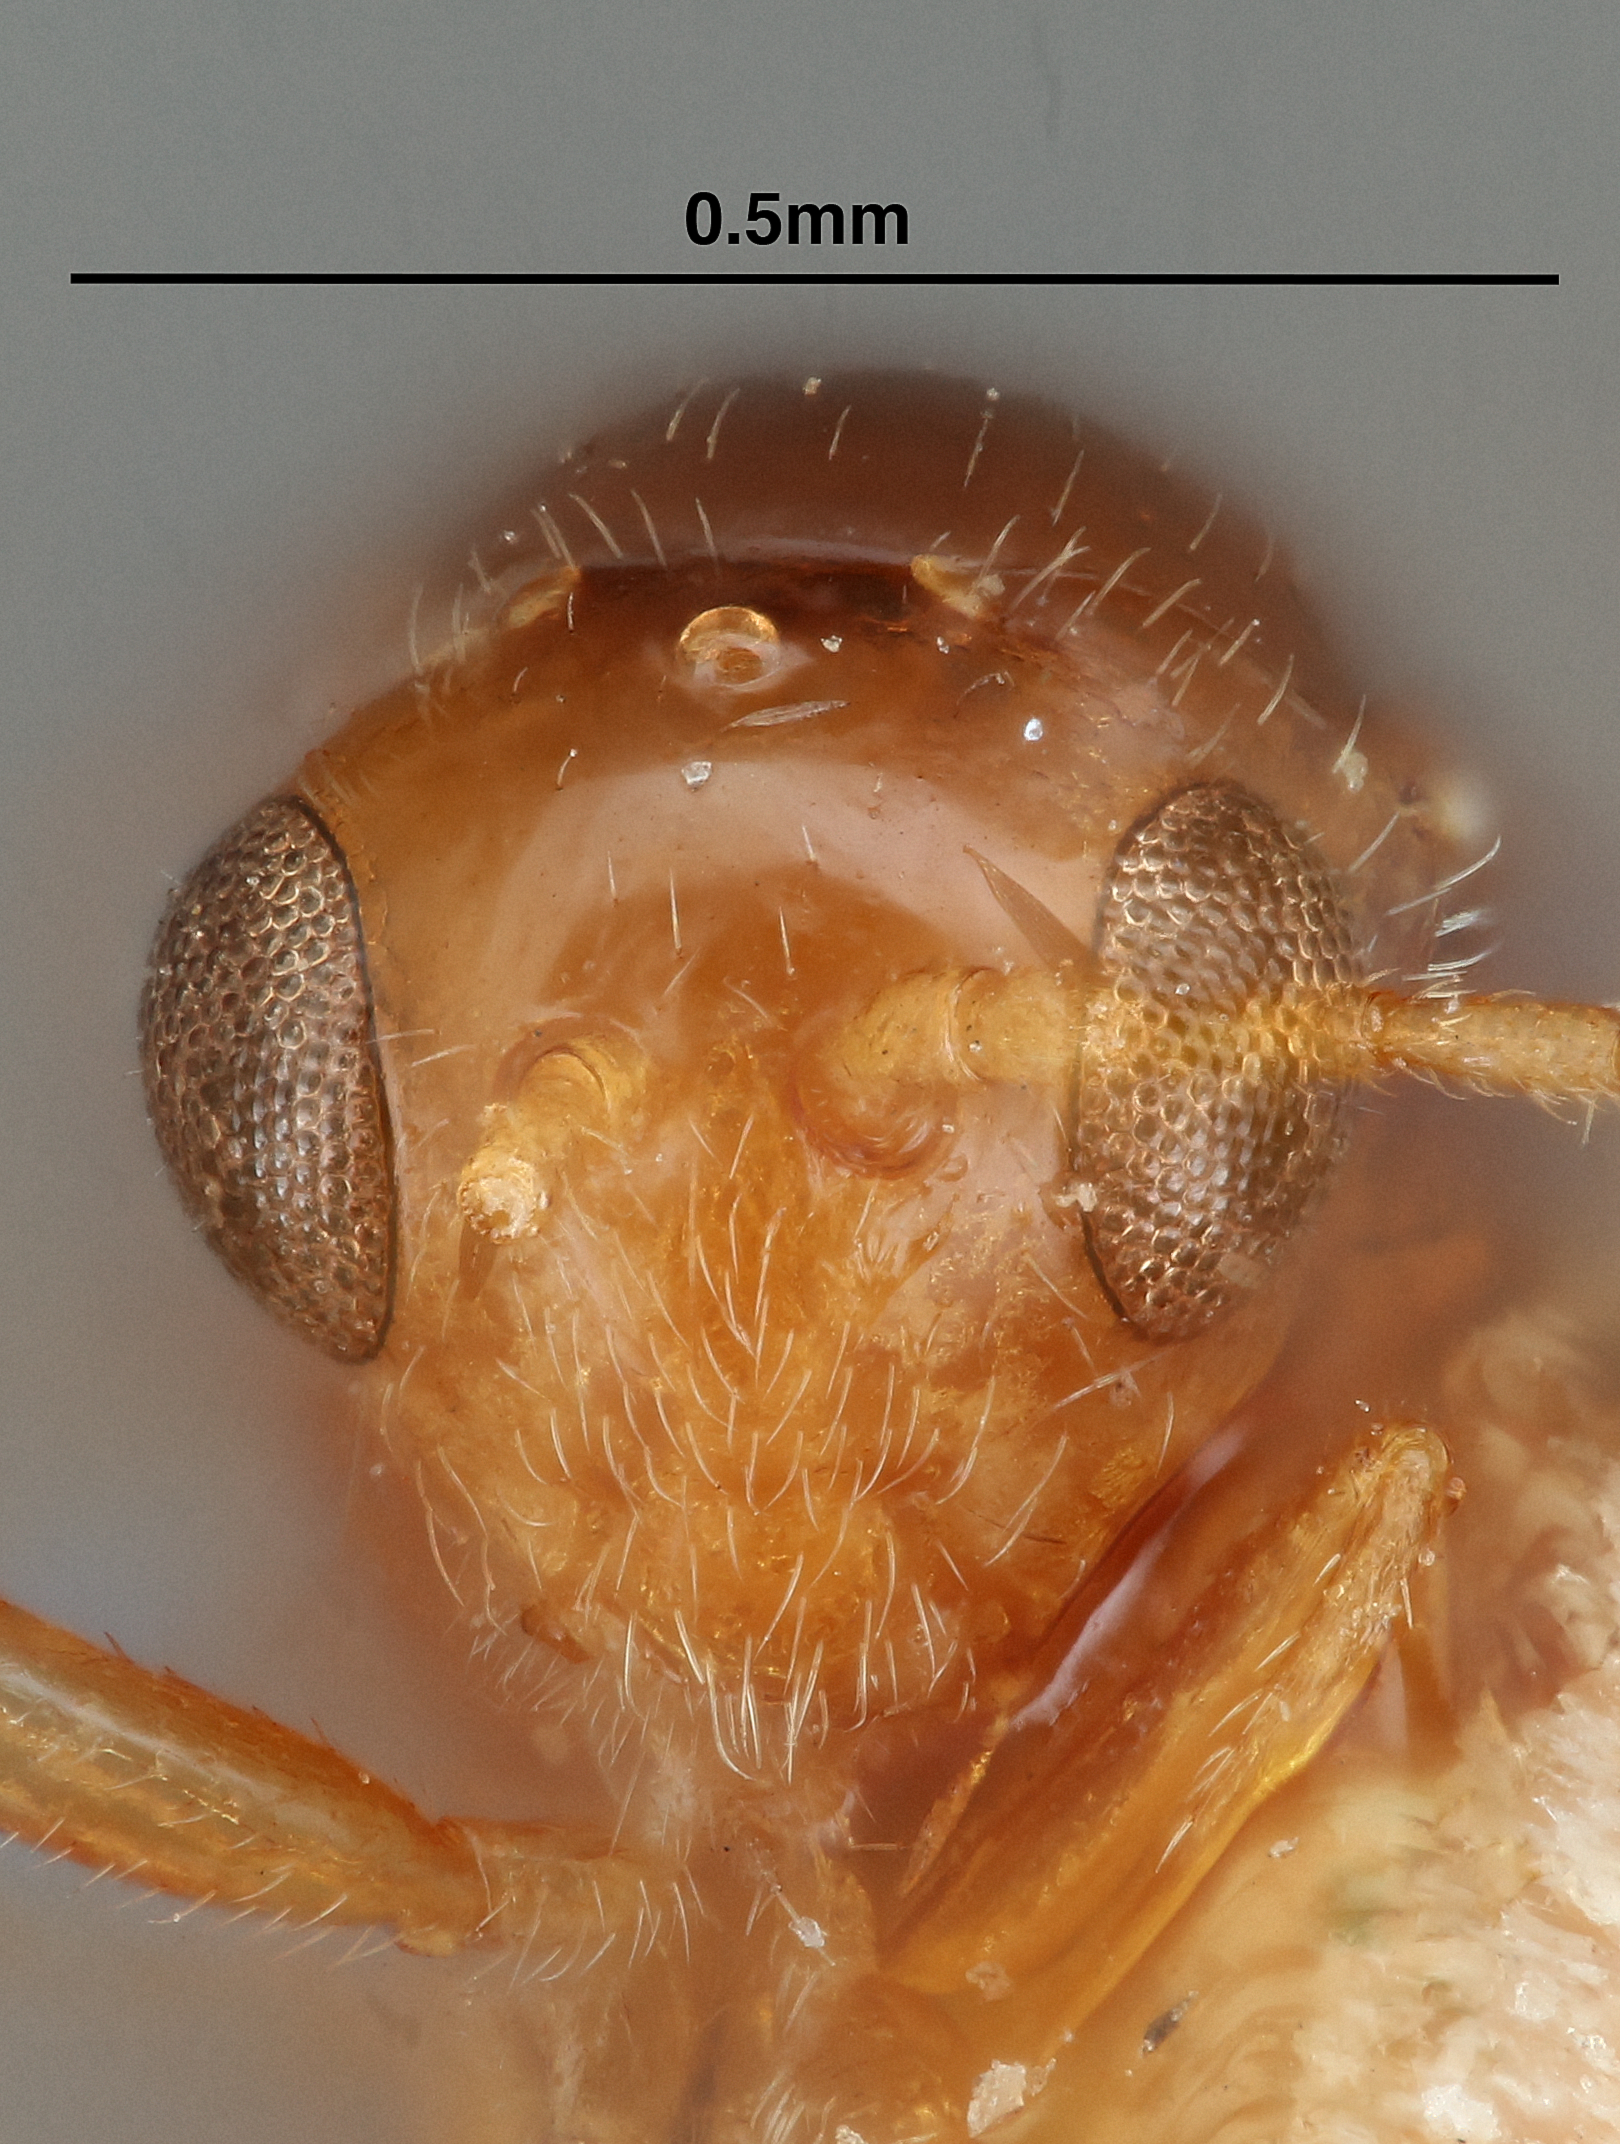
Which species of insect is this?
Alloxysta rufipleura
